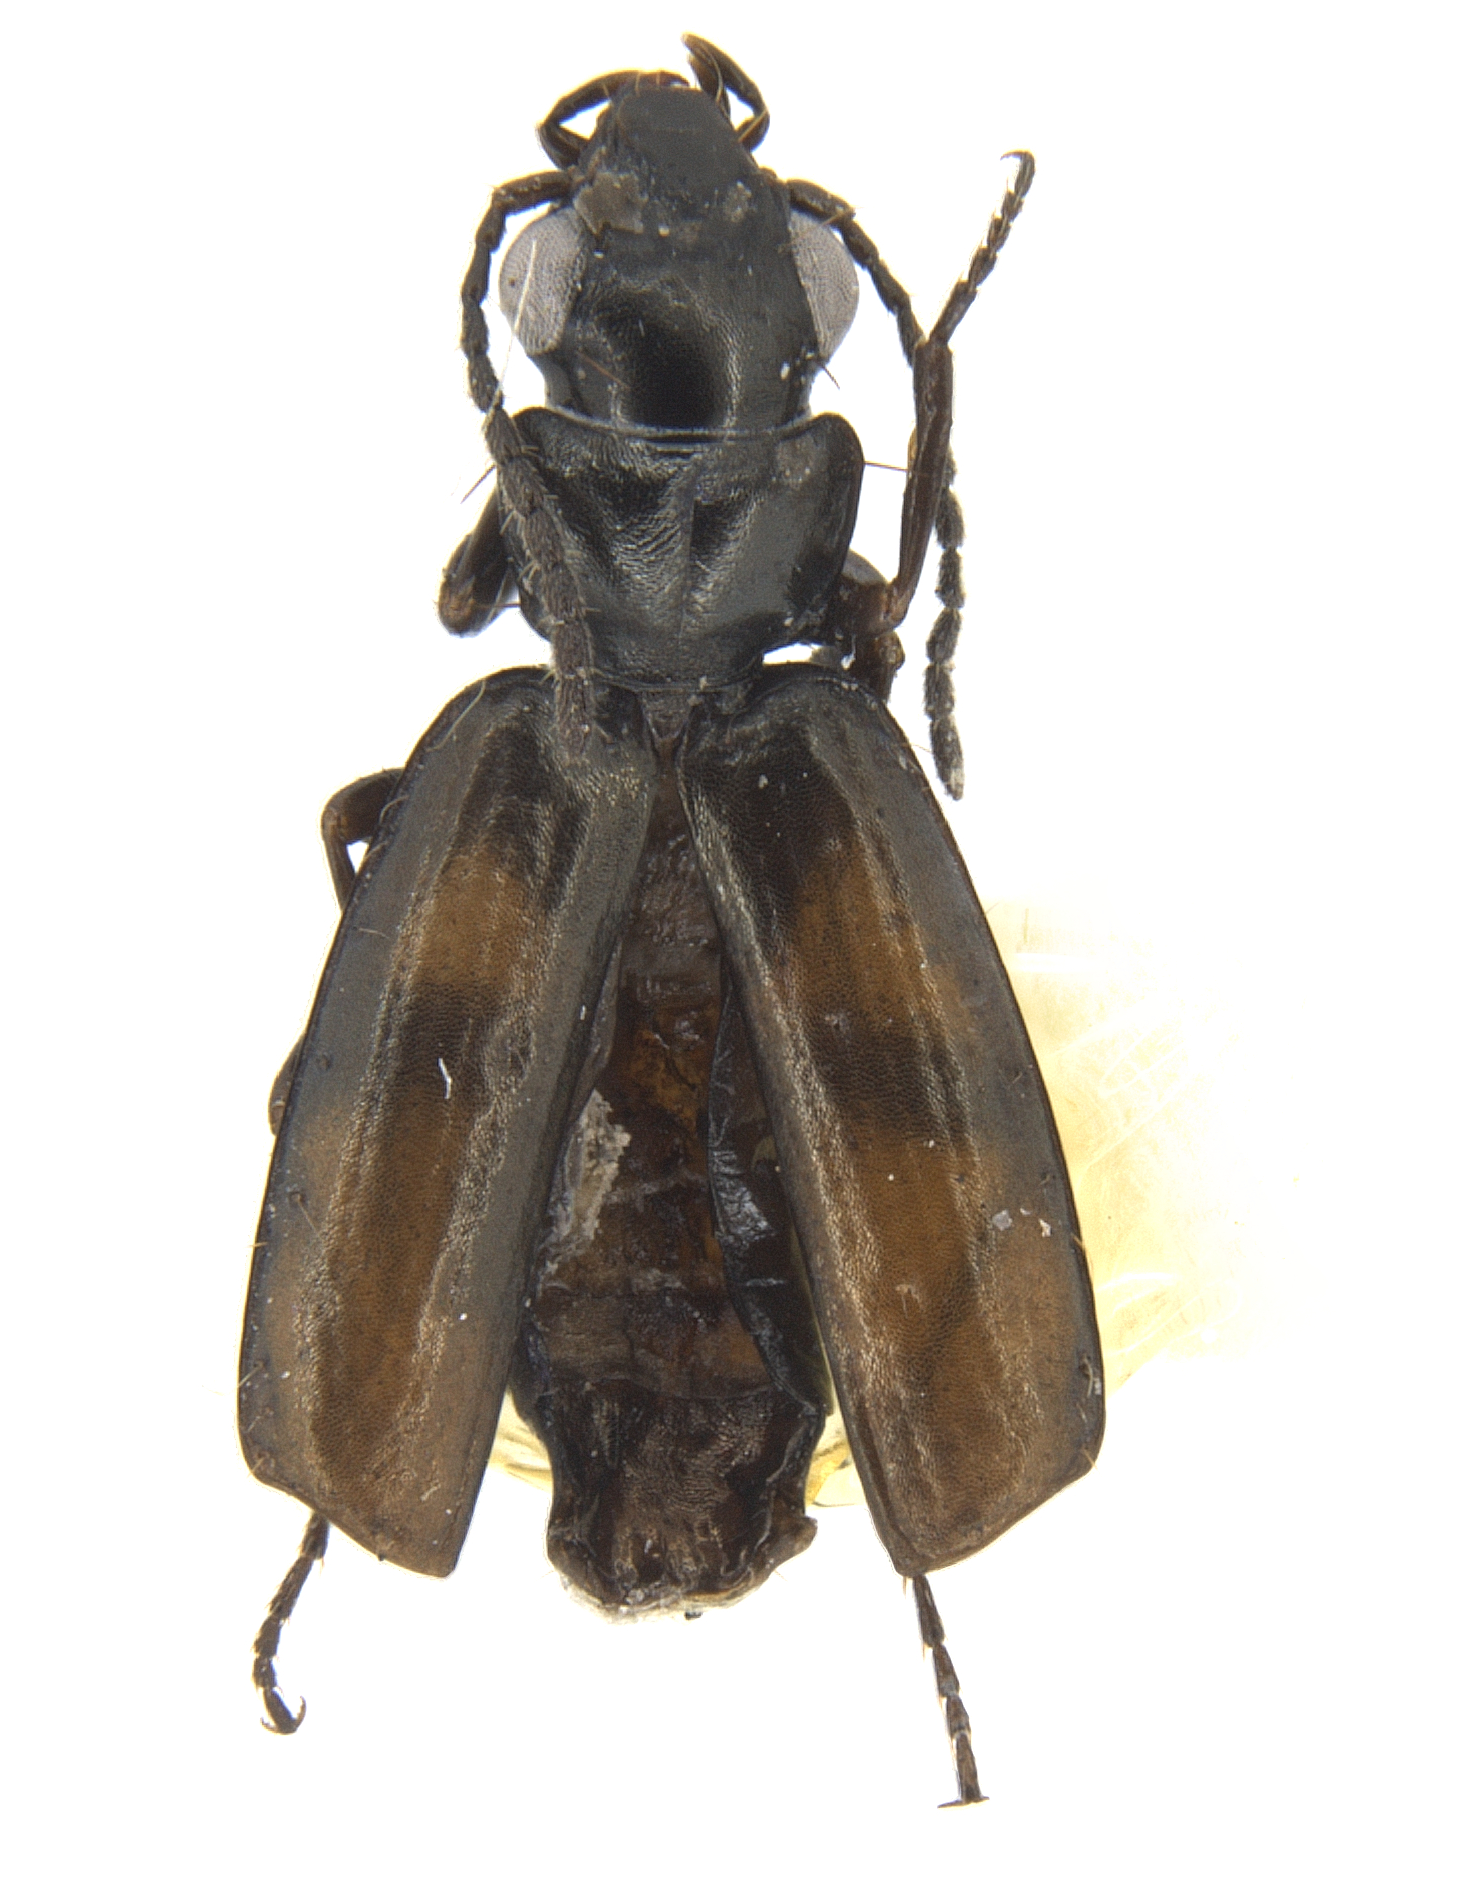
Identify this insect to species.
Syntomus foveatus
